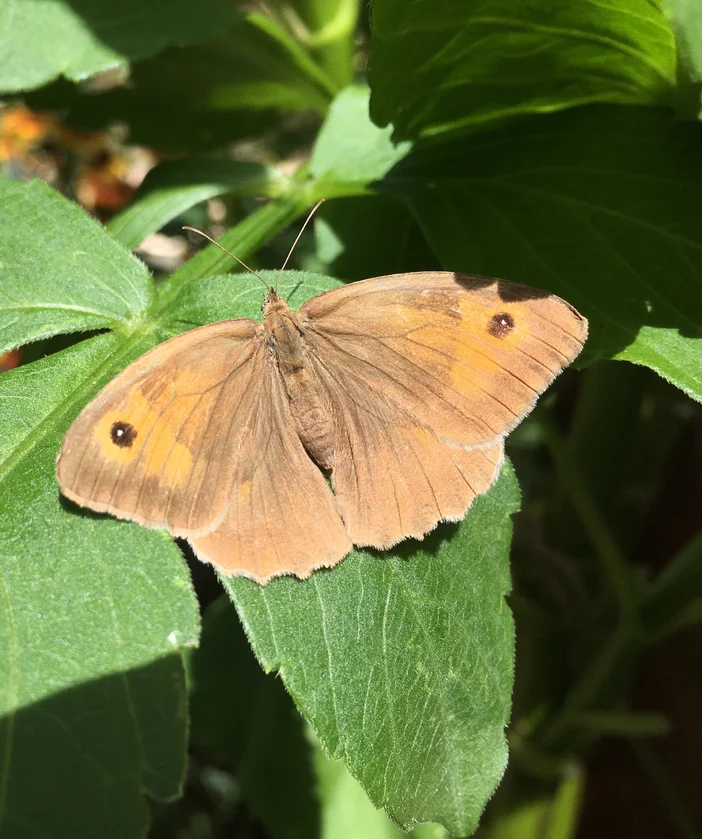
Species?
Maniola jurtina
